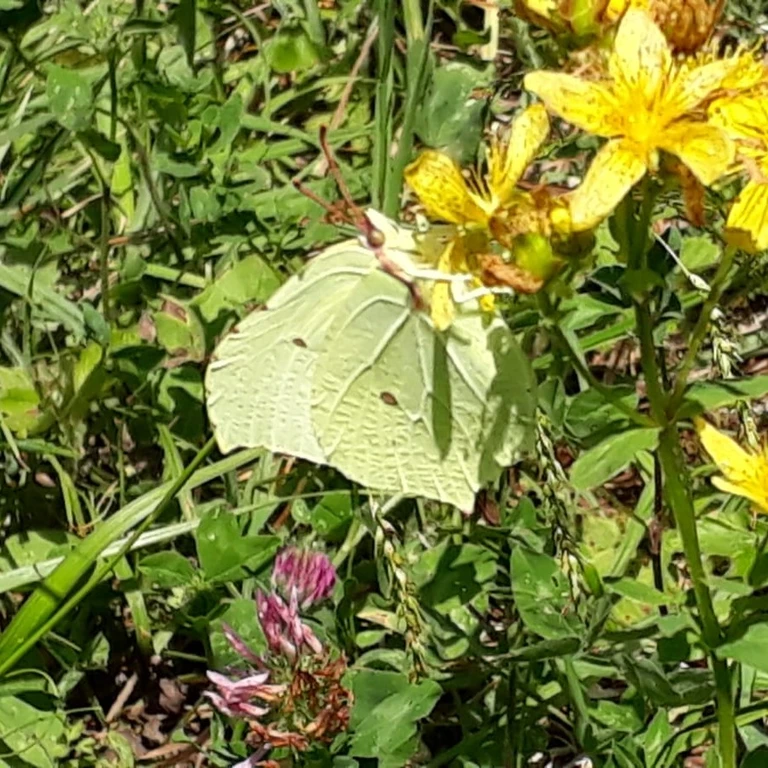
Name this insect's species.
Gonepteryx rhamni
